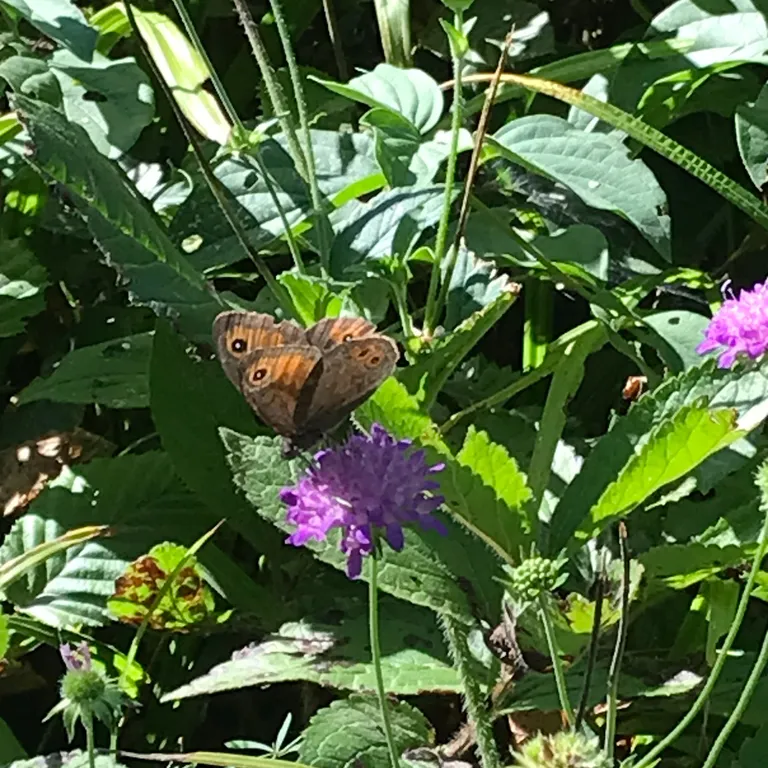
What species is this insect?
Lasiommata maera (also Pararge maera)
